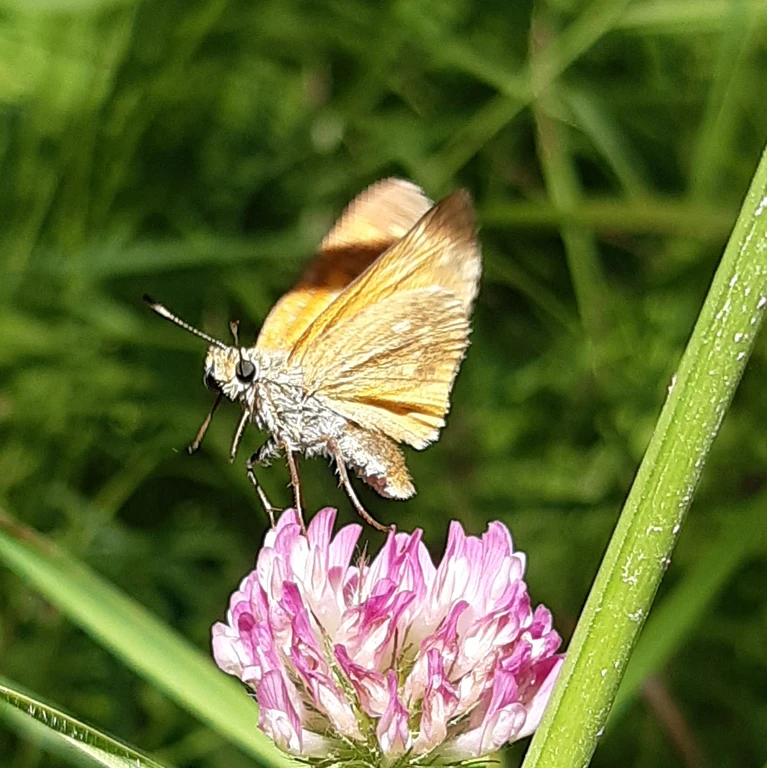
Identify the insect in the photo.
Ochlodes sylvanus (also Ochlodes venata)
